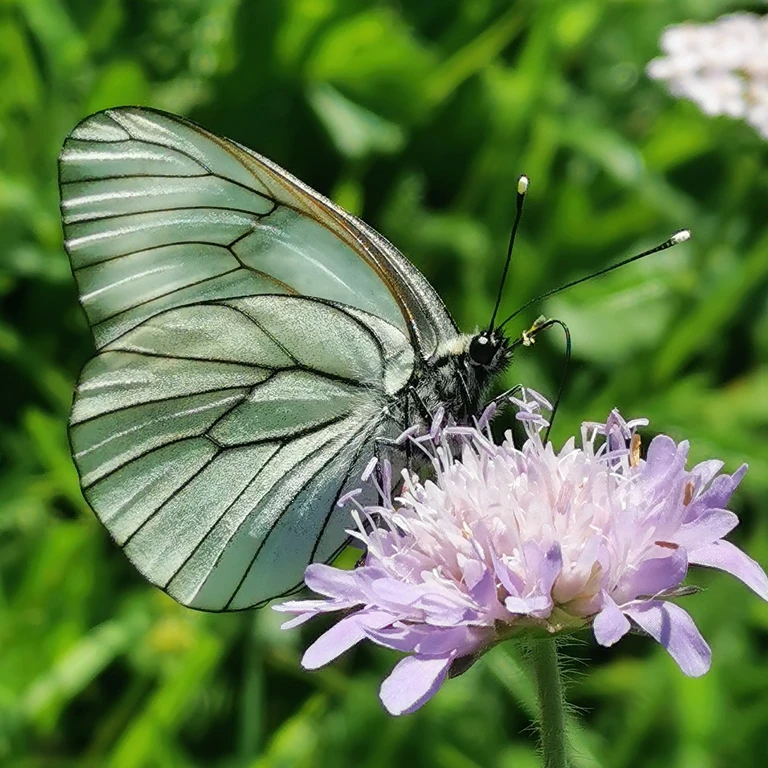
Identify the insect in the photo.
Aporia crataegi
